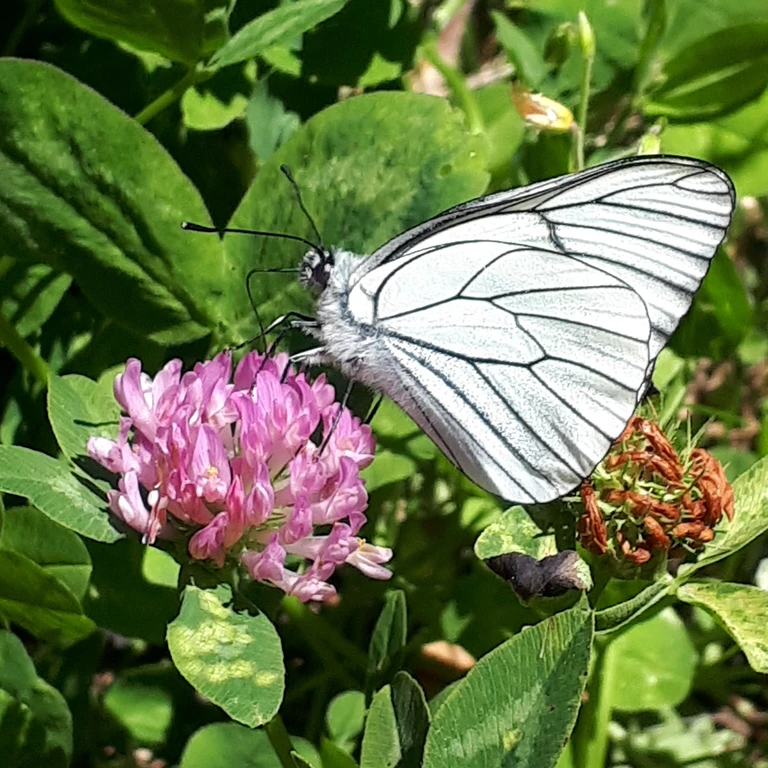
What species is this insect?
Aporia crataegi
